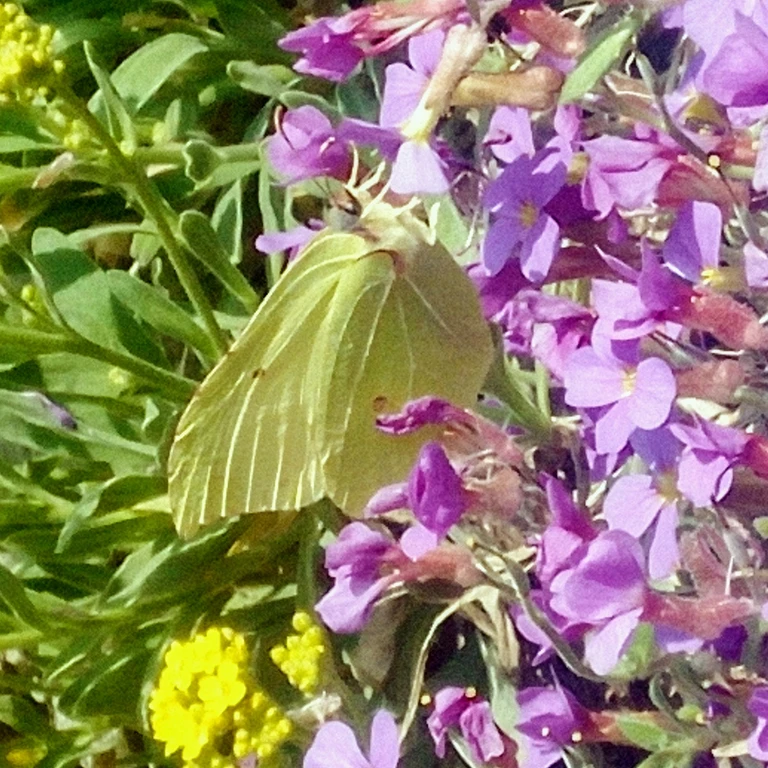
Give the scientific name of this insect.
Gonepteryx rhamni
